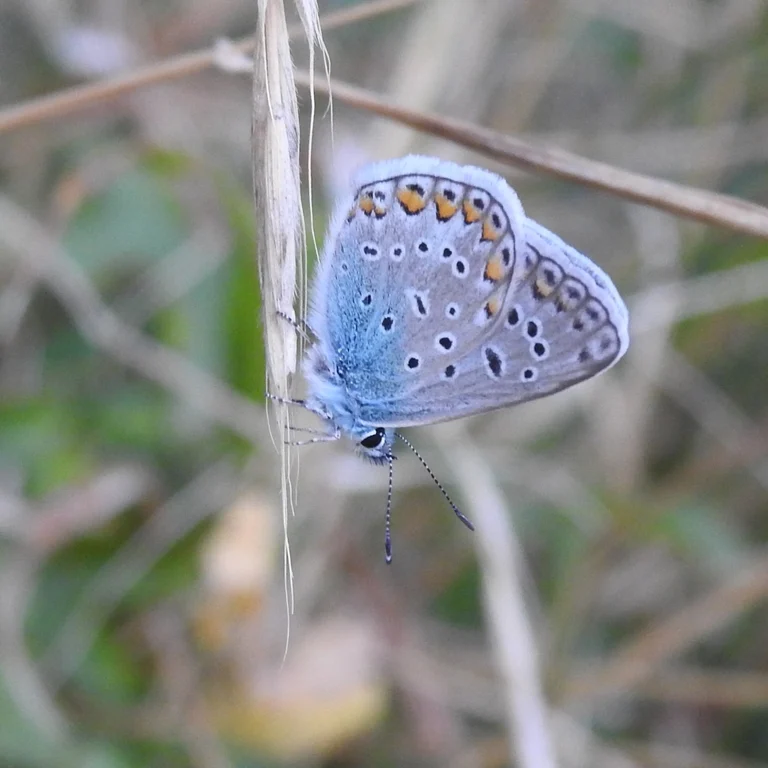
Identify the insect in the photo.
Polyommatus icarus
